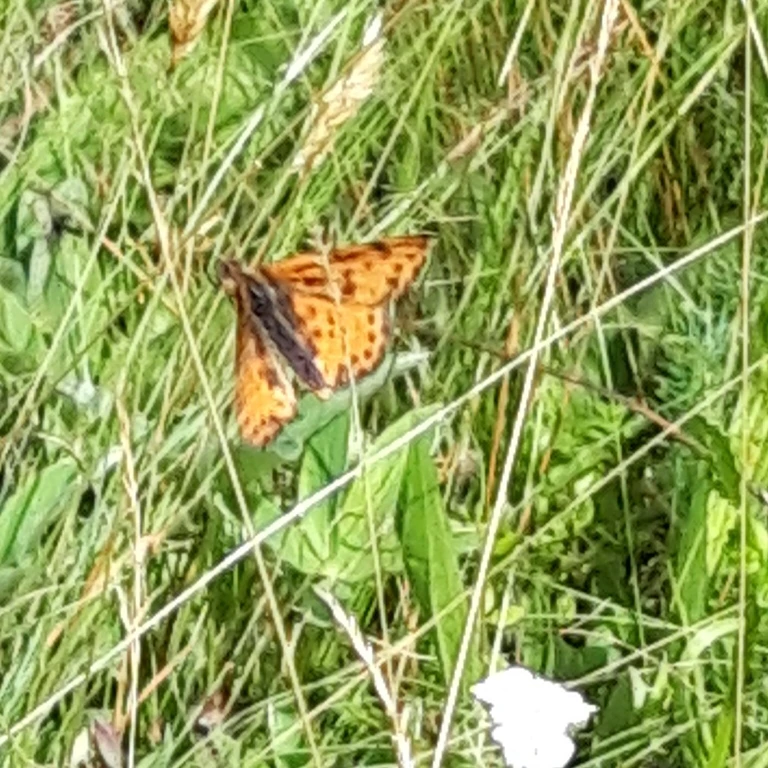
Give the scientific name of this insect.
Melitaea didyma
